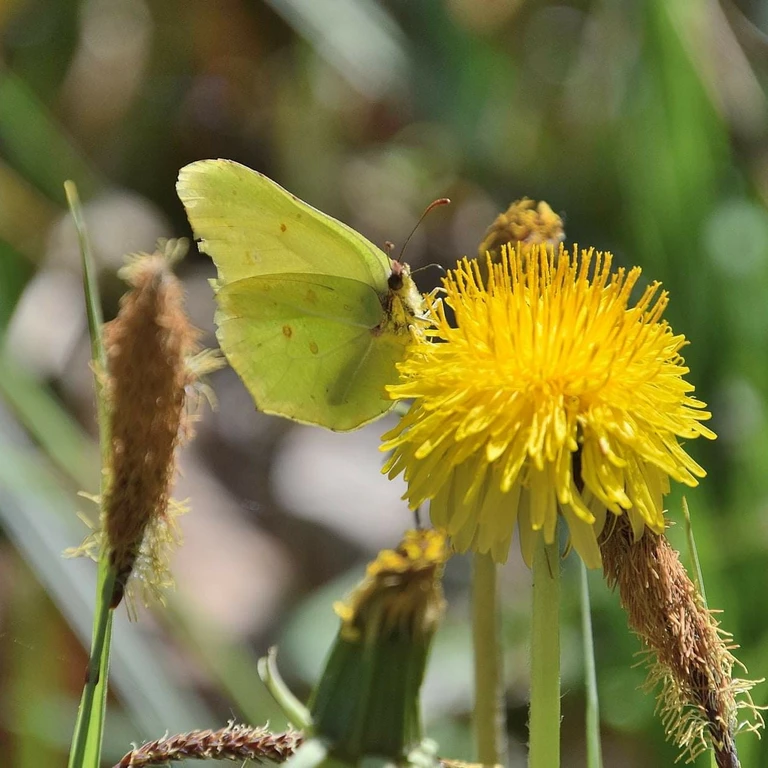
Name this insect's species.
Gonepteryx rhamni
